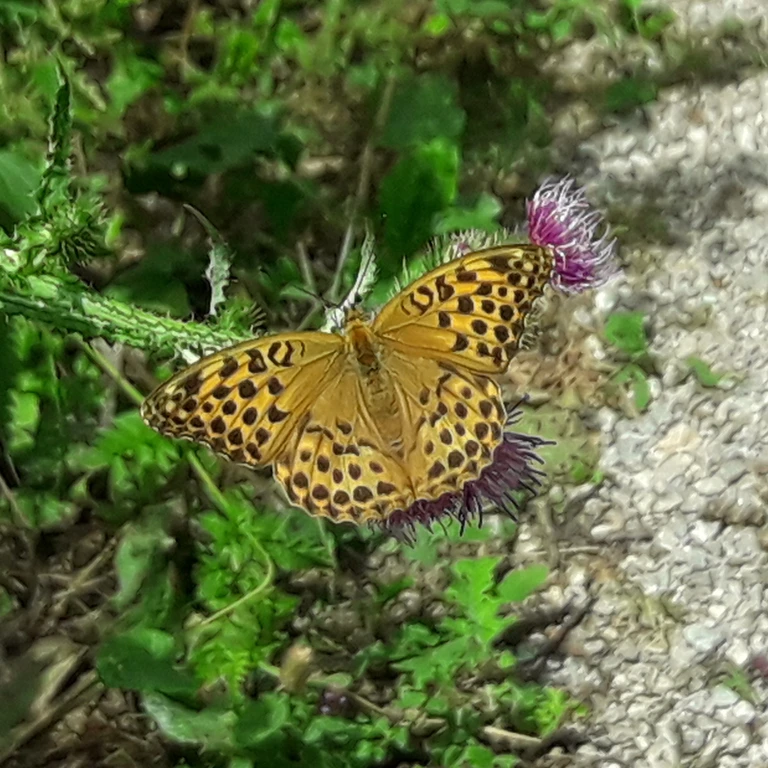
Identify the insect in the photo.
Argynnis paphia
